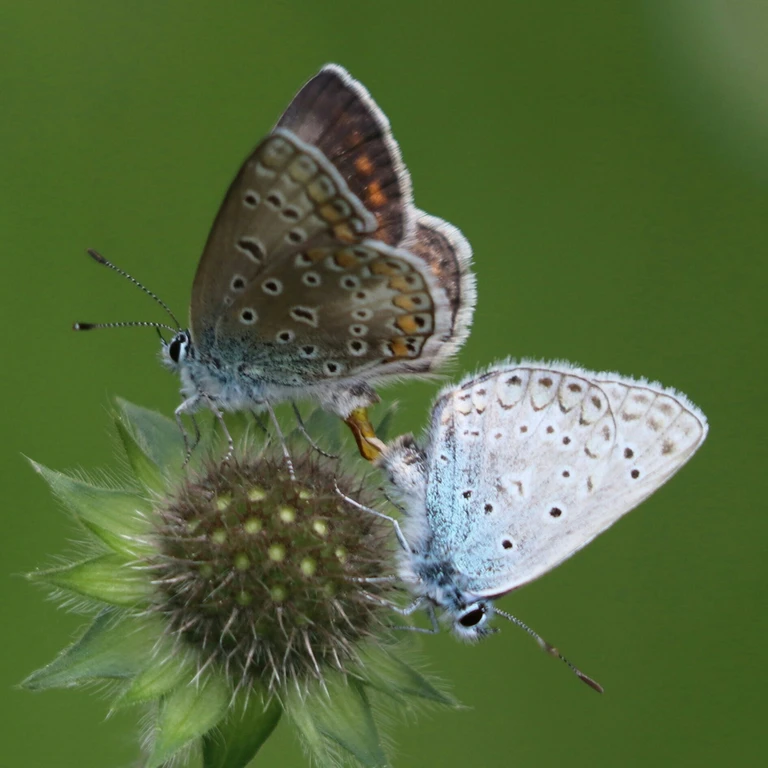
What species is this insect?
Polyommatus icarus
